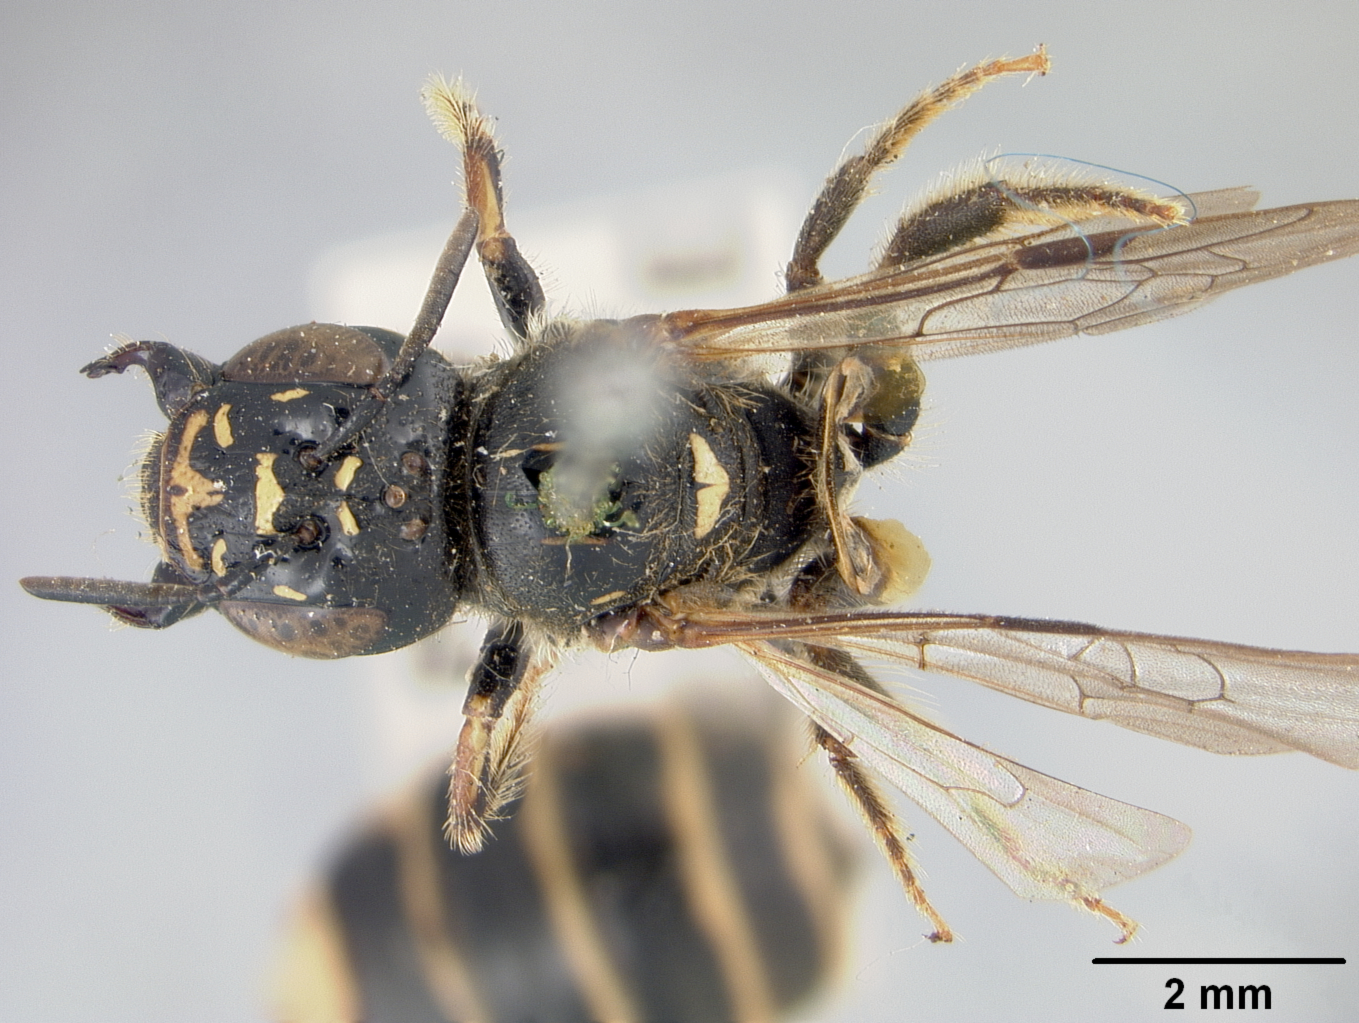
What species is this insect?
Ceratina hieroglyphica
